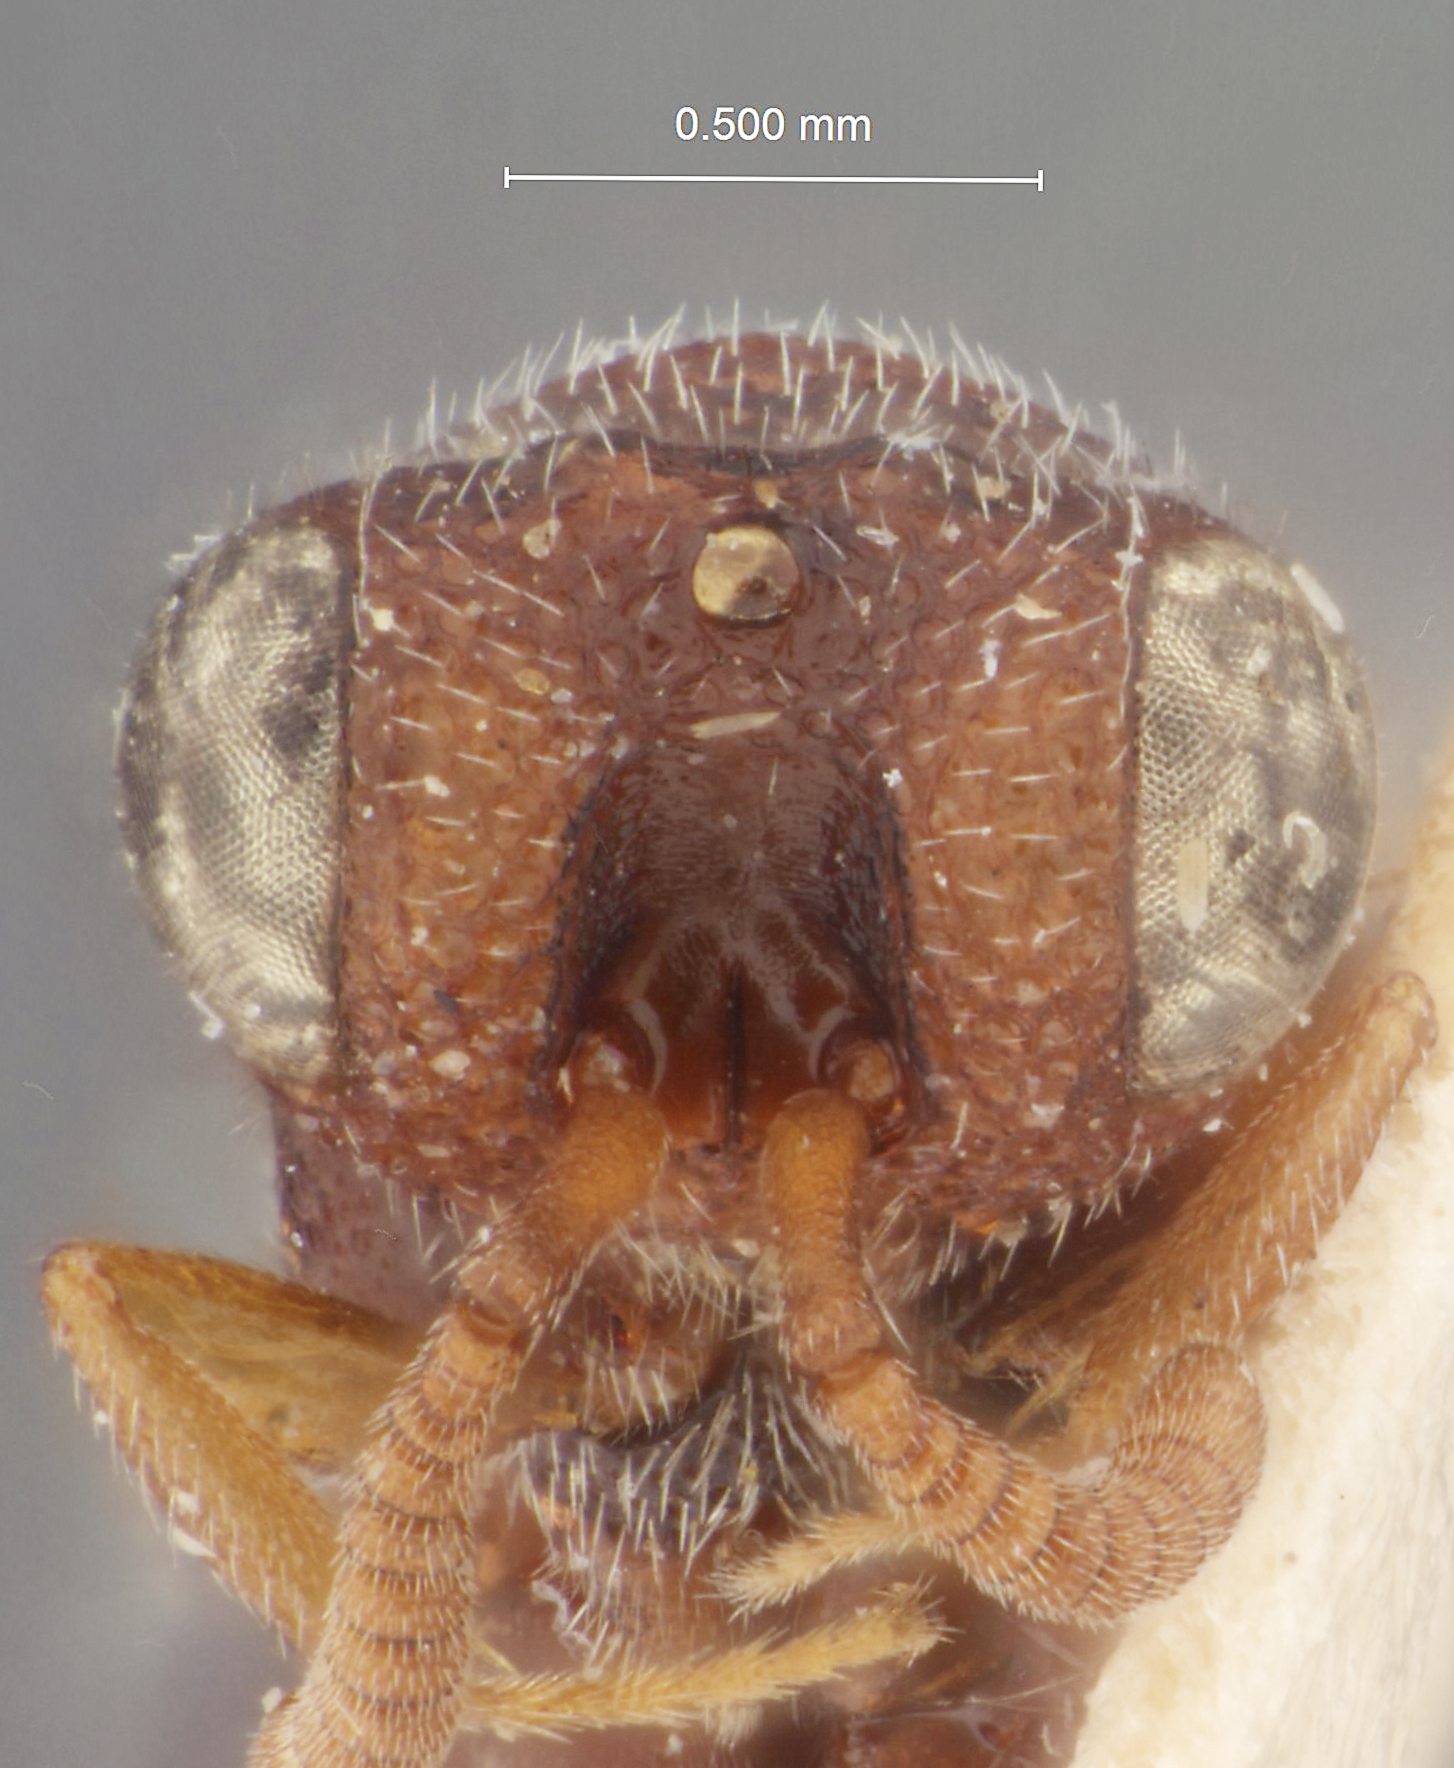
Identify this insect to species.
Heimbra pallida
